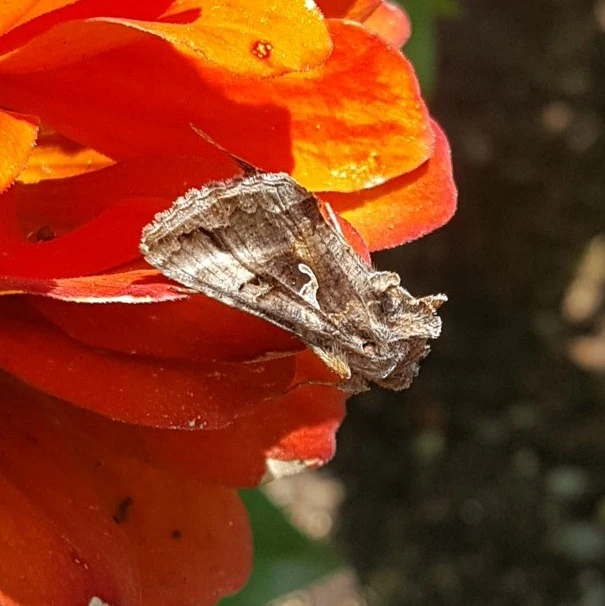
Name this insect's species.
Autographa gamma
